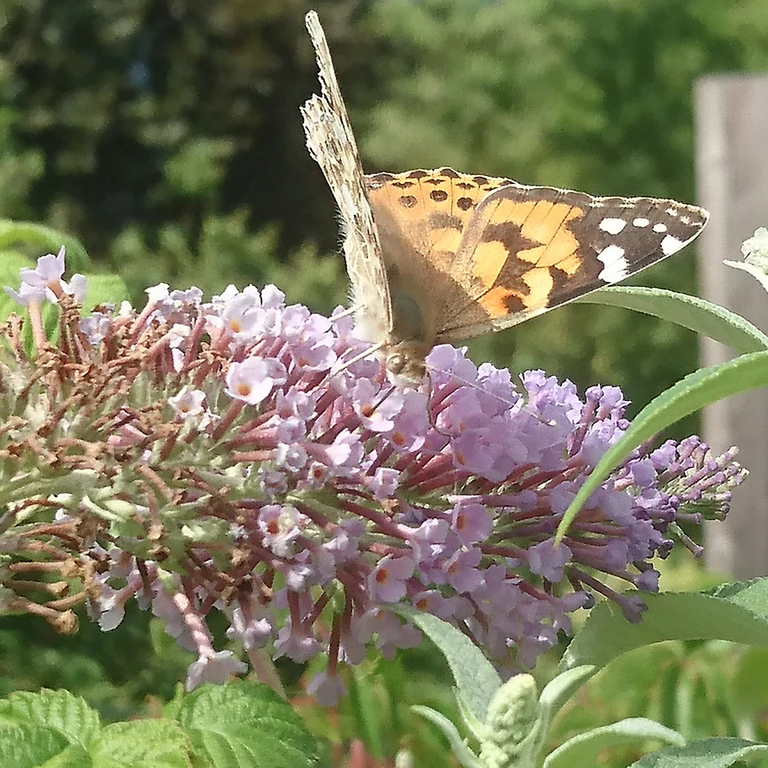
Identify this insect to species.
Vanessa cardui
